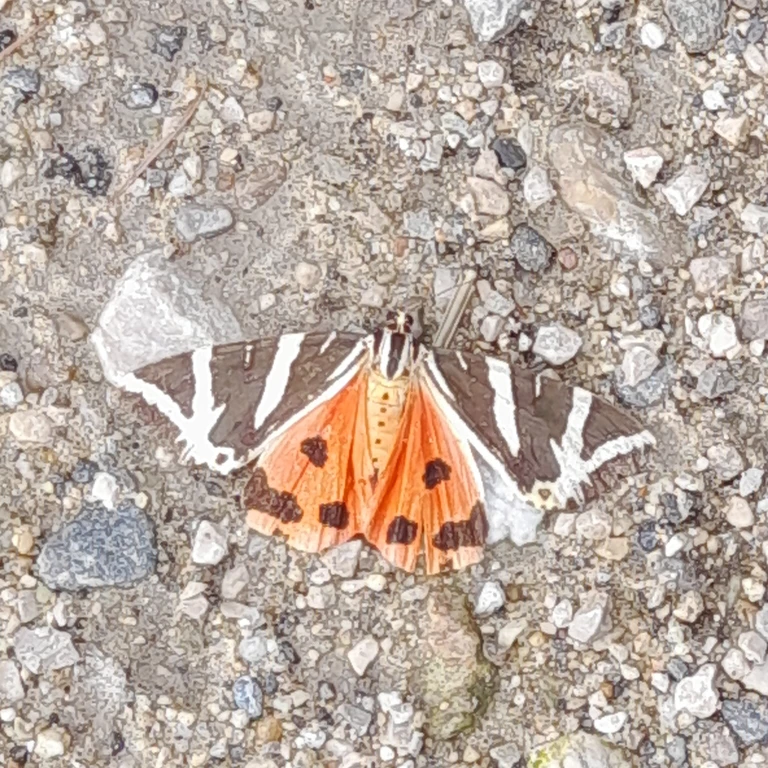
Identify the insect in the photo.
Euplagia quadripunctaria
